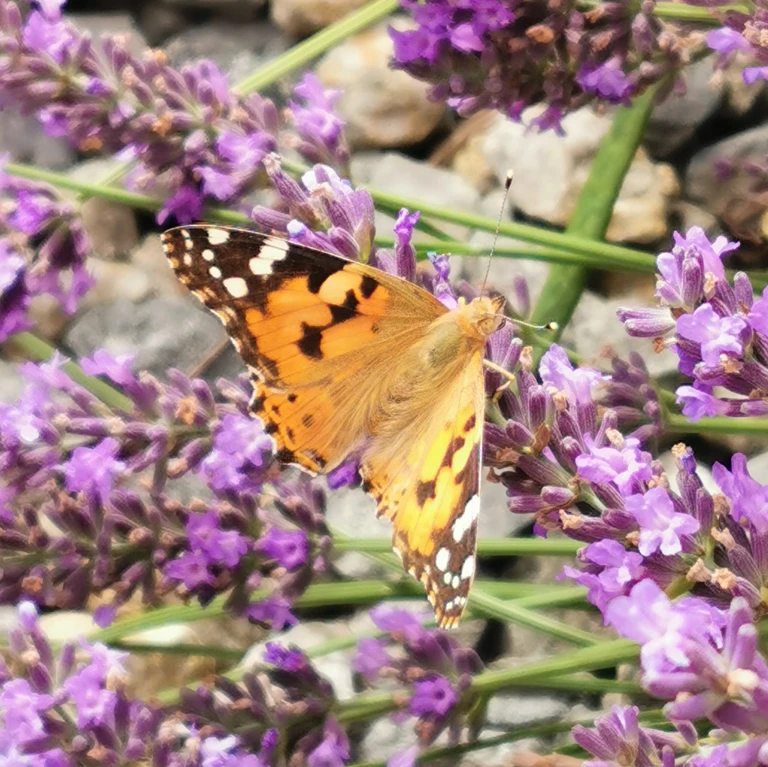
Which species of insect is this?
Vanessa cardui
